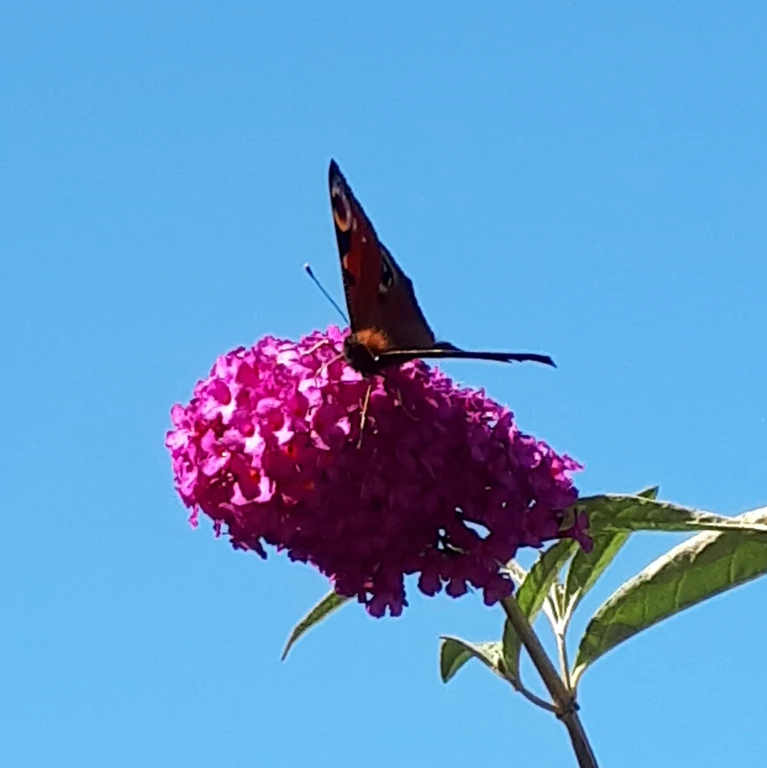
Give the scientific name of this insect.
Aglais io
